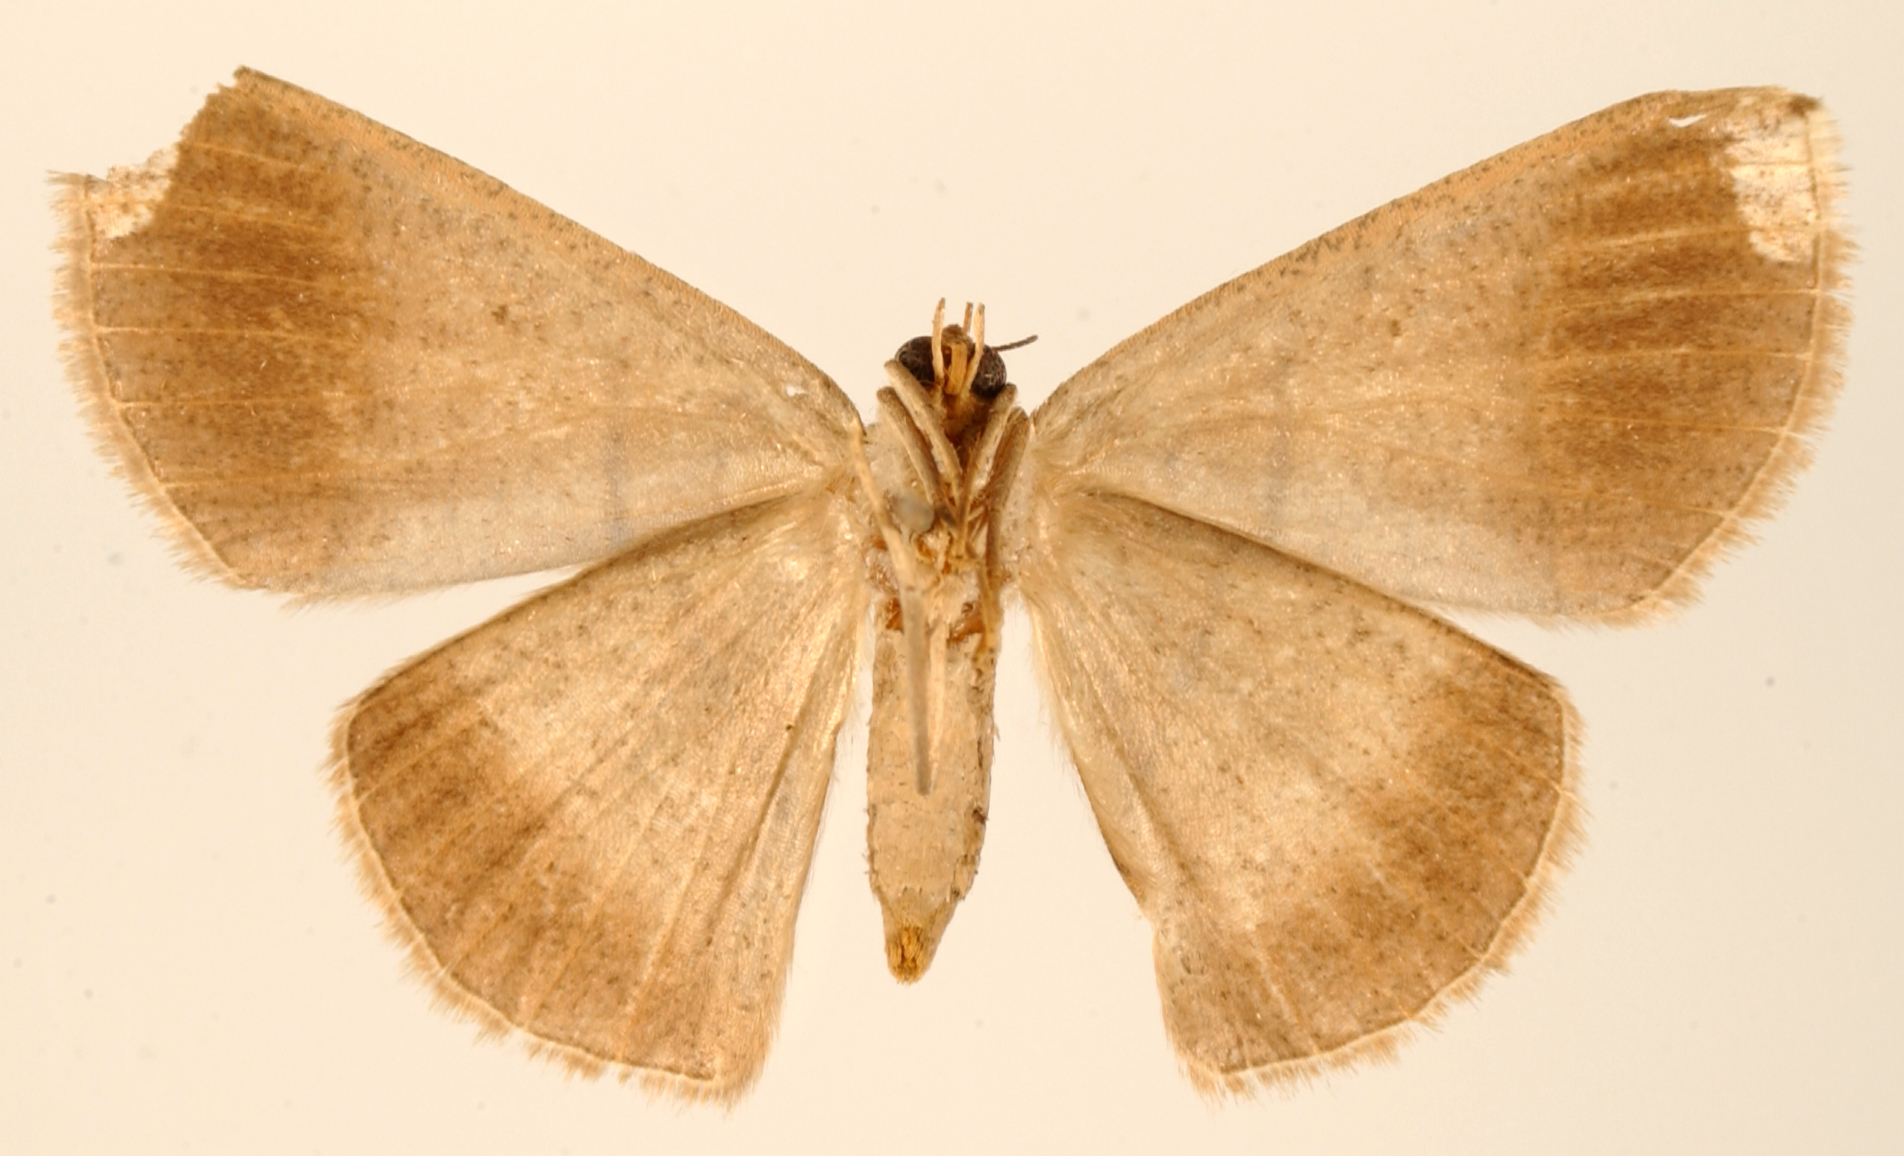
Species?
Ira subapicalis
